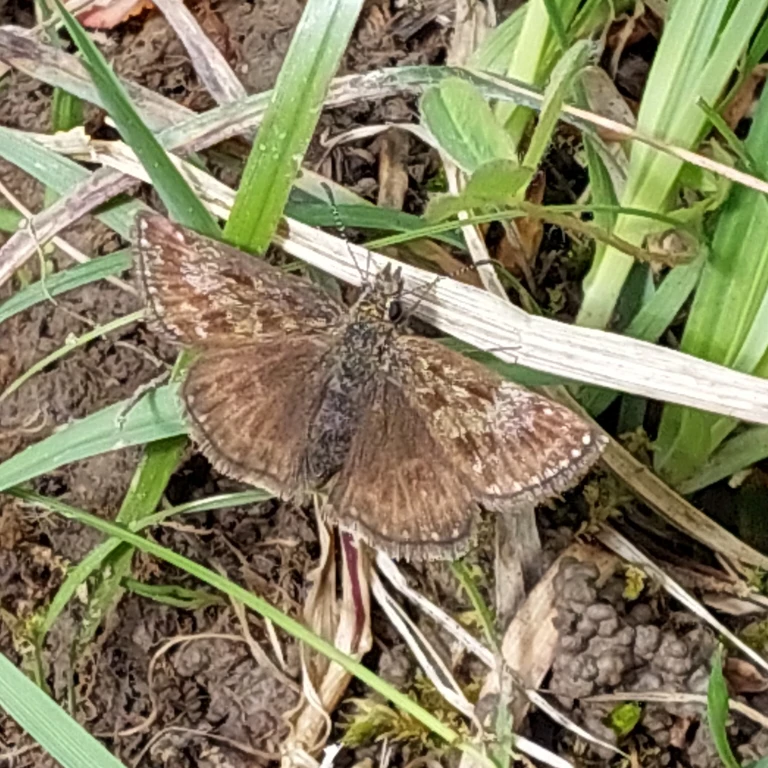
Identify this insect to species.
Erynnis tages
